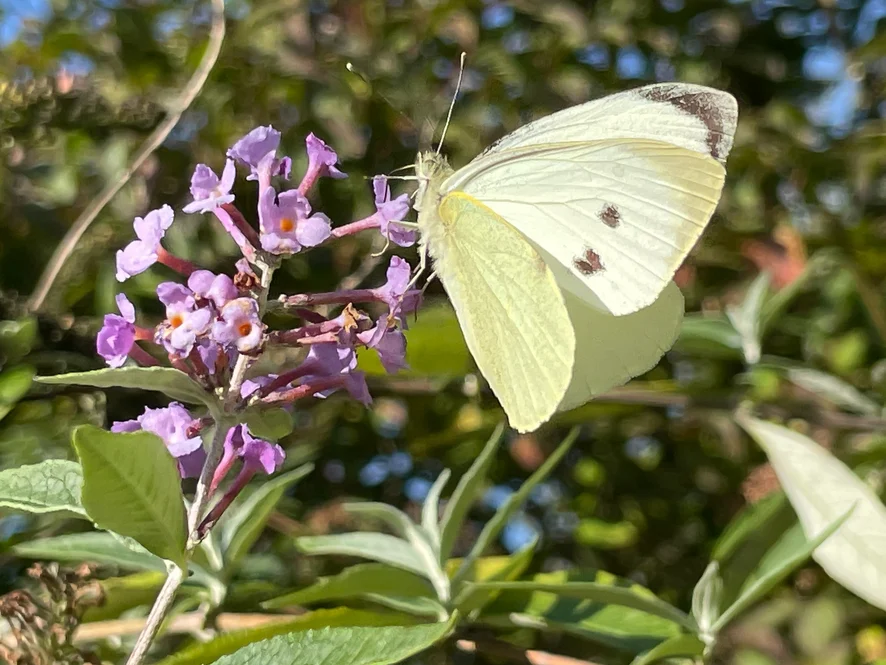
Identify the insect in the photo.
Pieris brassicae
